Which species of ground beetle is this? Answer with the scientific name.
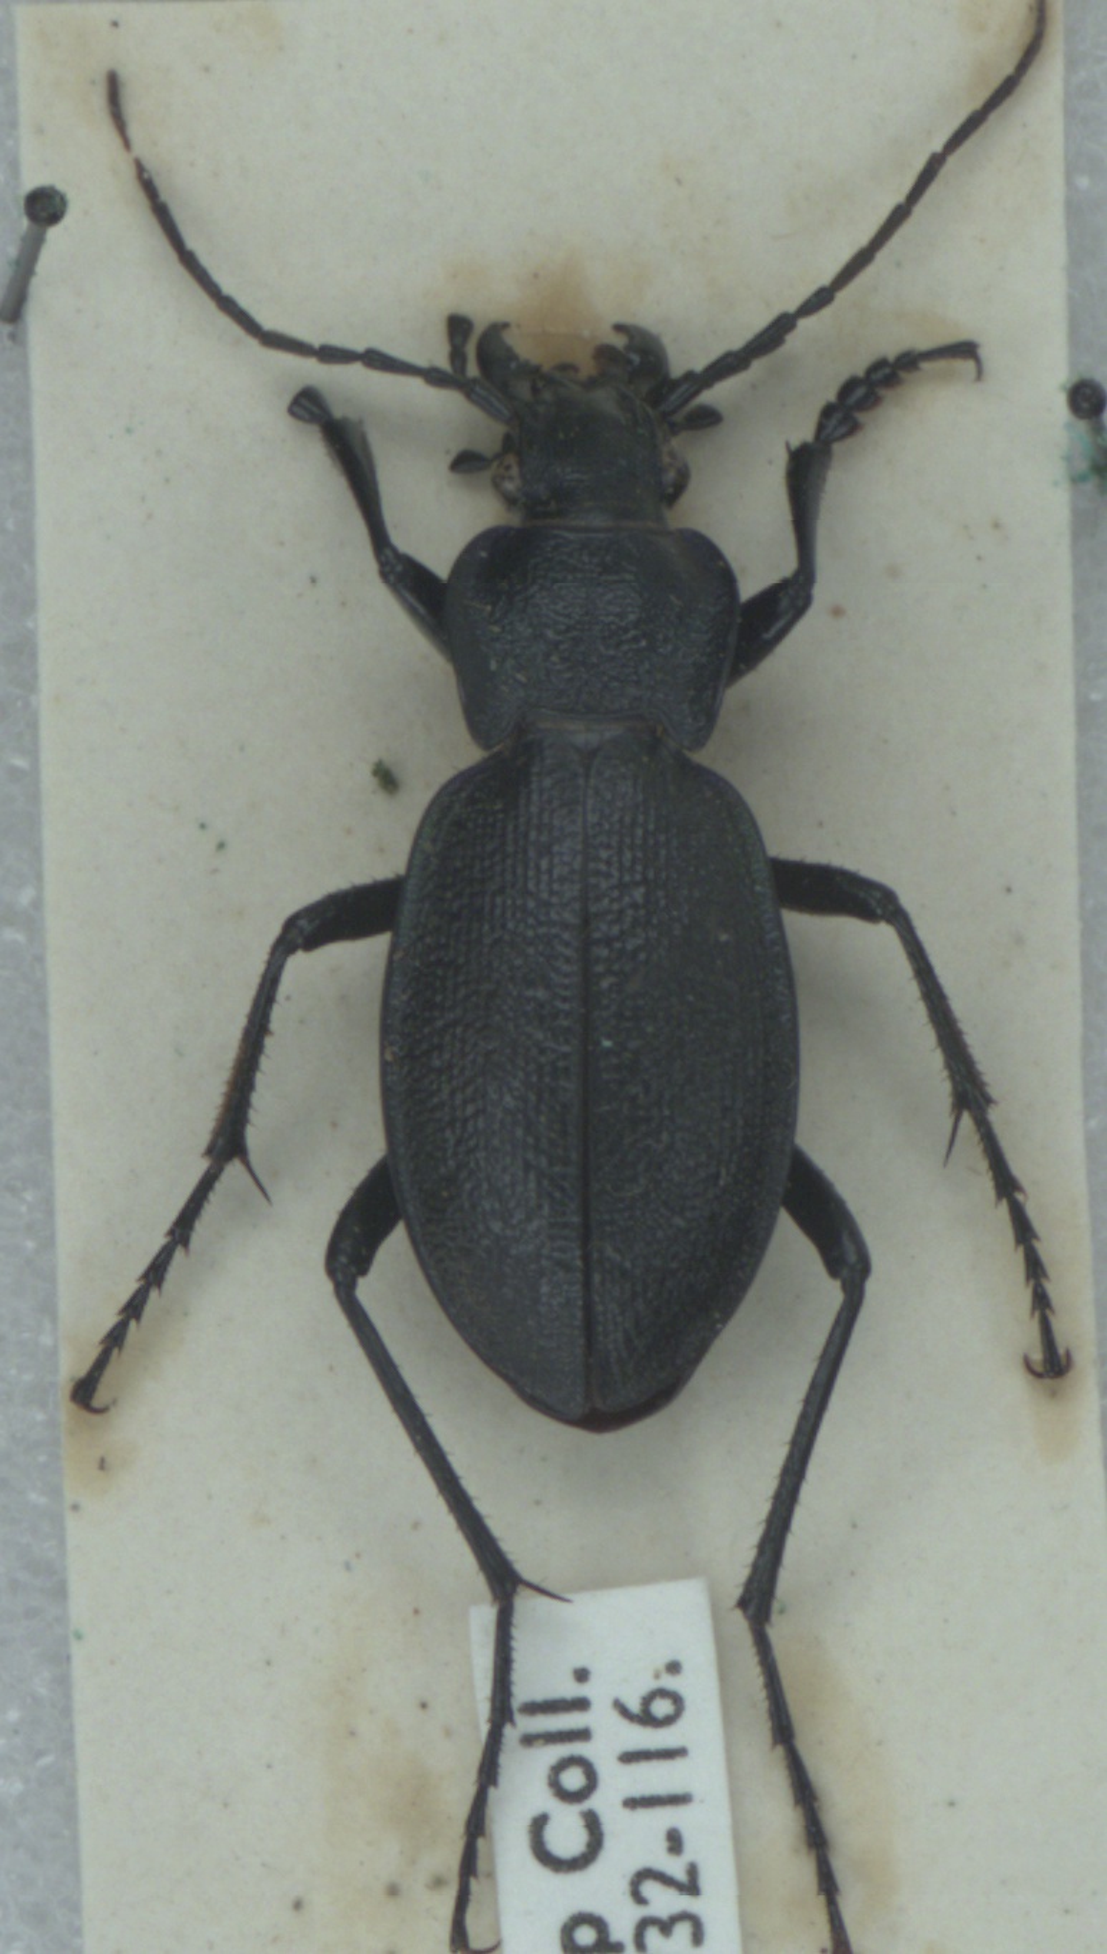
Carabus problematicus
